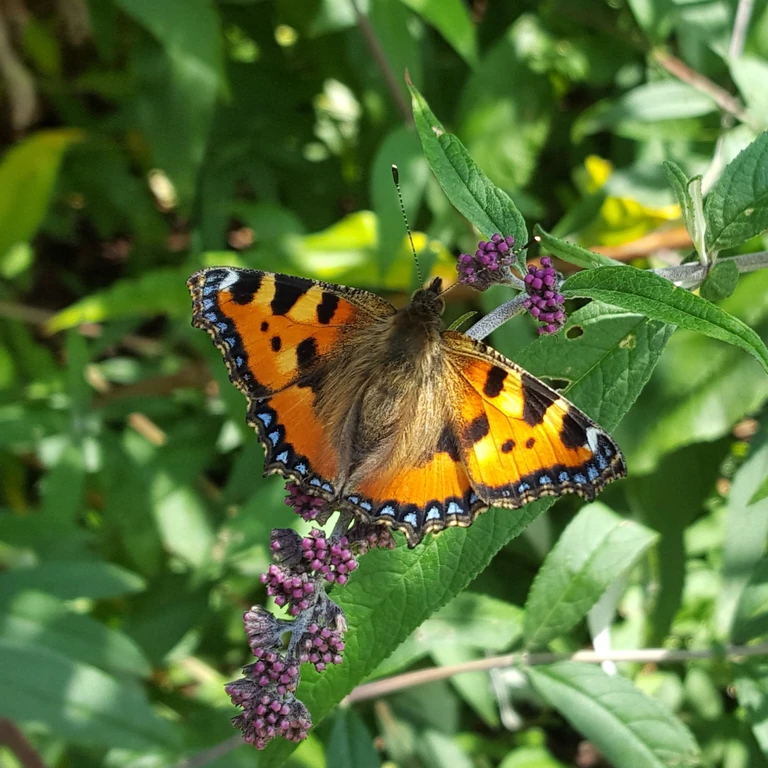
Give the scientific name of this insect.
Aglais urticae
